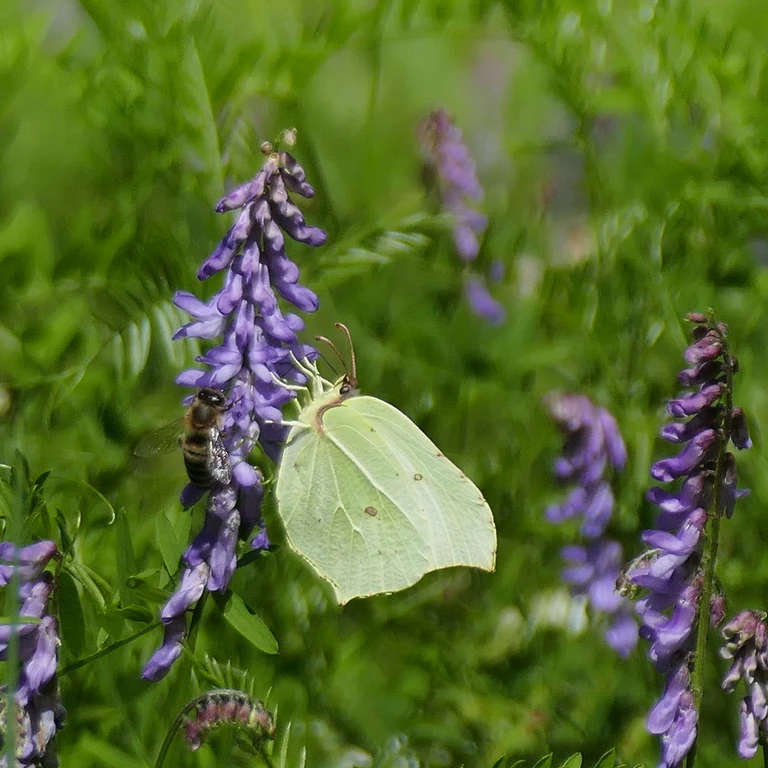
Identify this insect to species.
Gonepteryx rhamni
